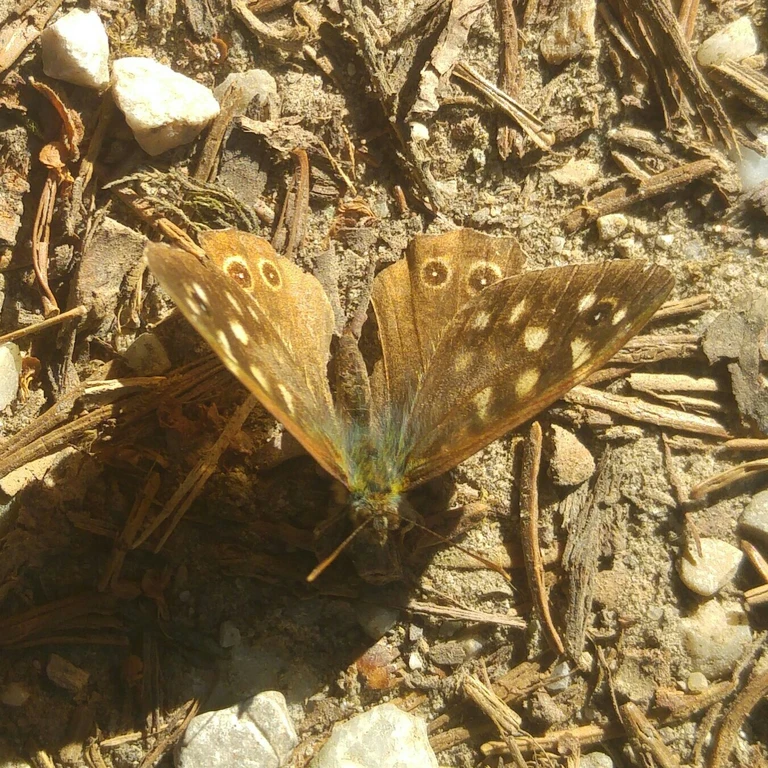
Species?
Pararge aegeria
